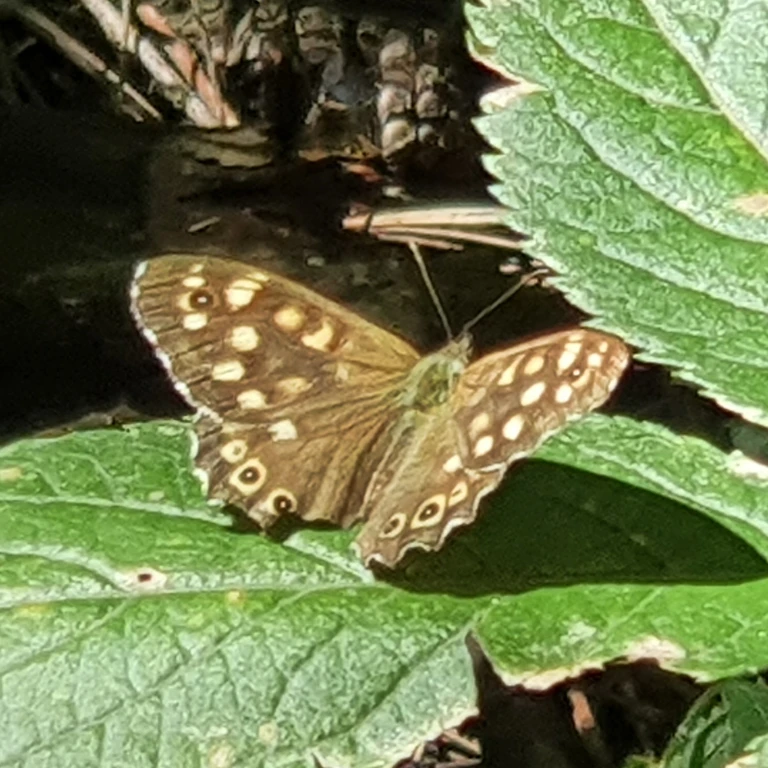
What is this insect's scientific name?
Pararge aegeria
